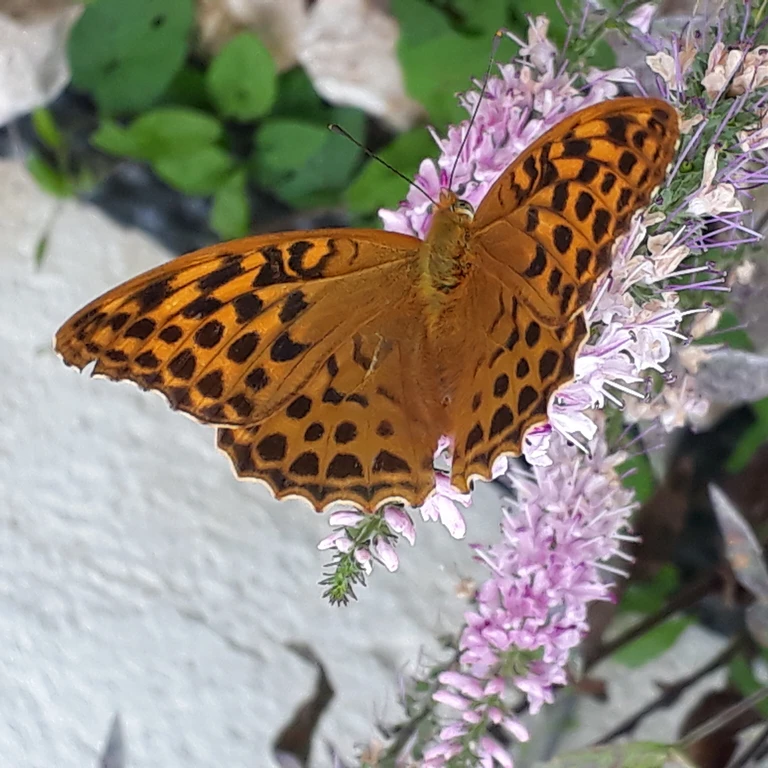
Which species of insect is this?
Argynnis paphia
